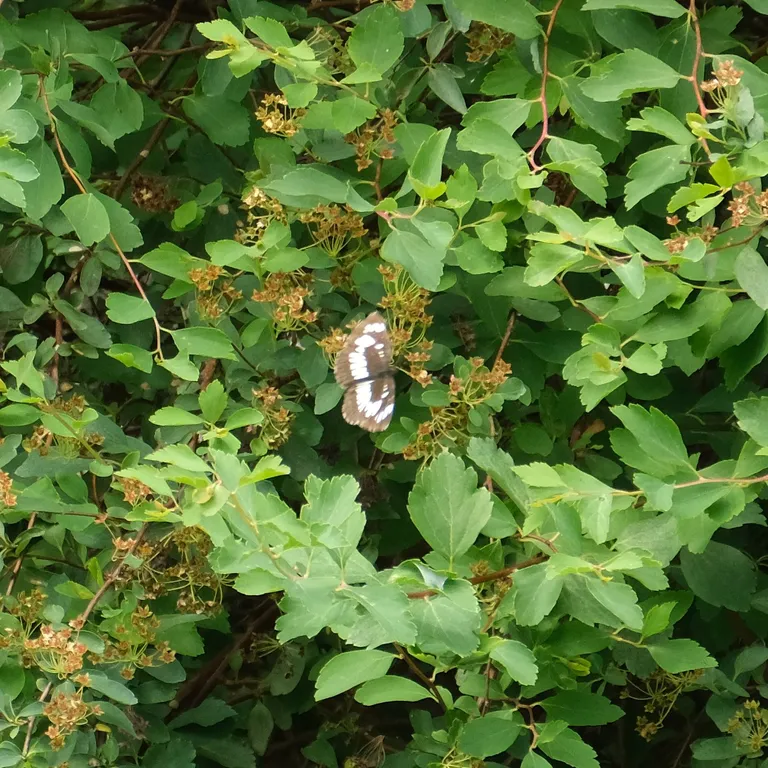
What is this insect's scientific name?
Neptis rivularis
